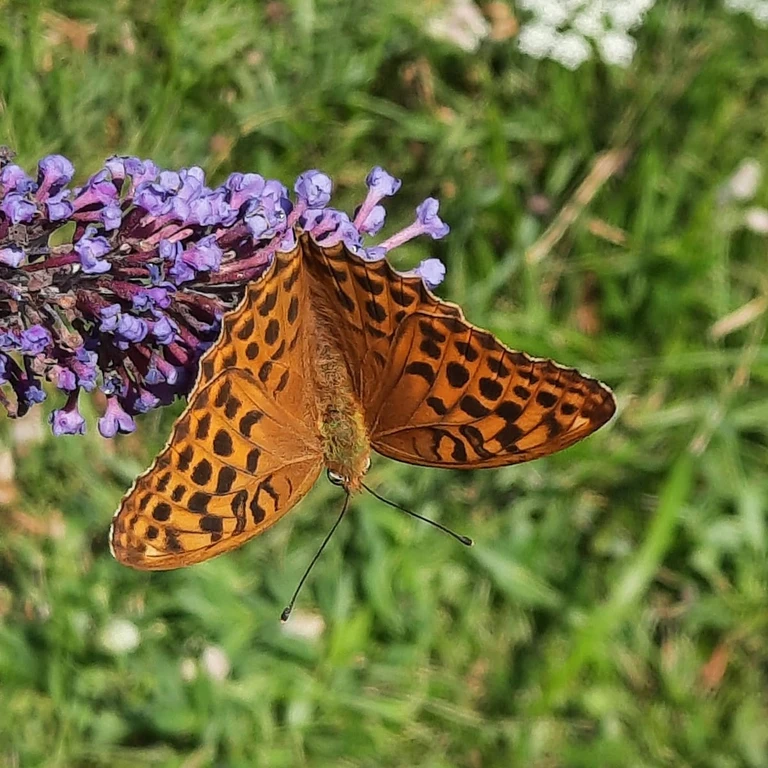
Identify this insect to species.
Argynnis paphia
